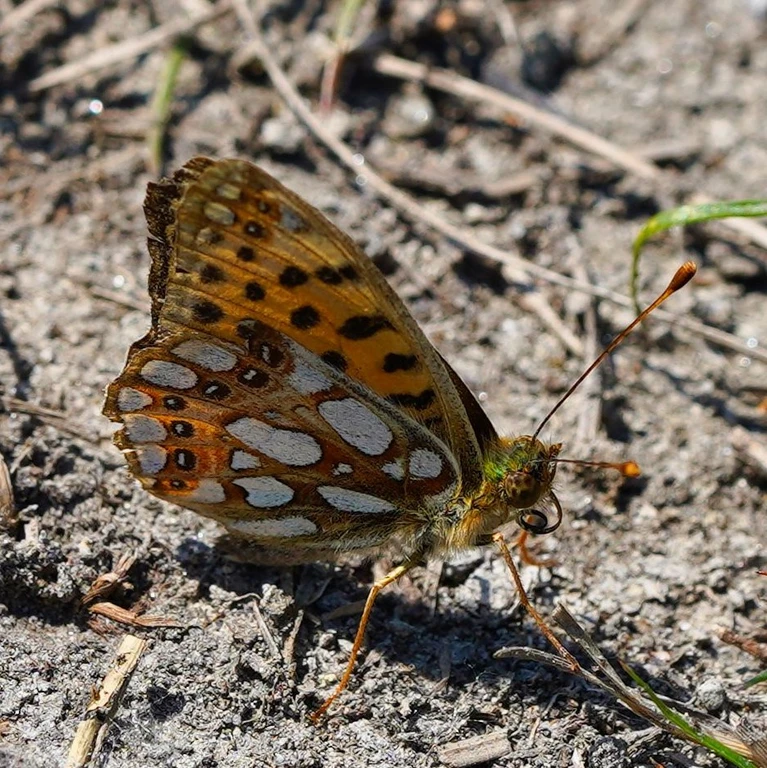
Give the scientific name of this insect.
Issoria lathonia
